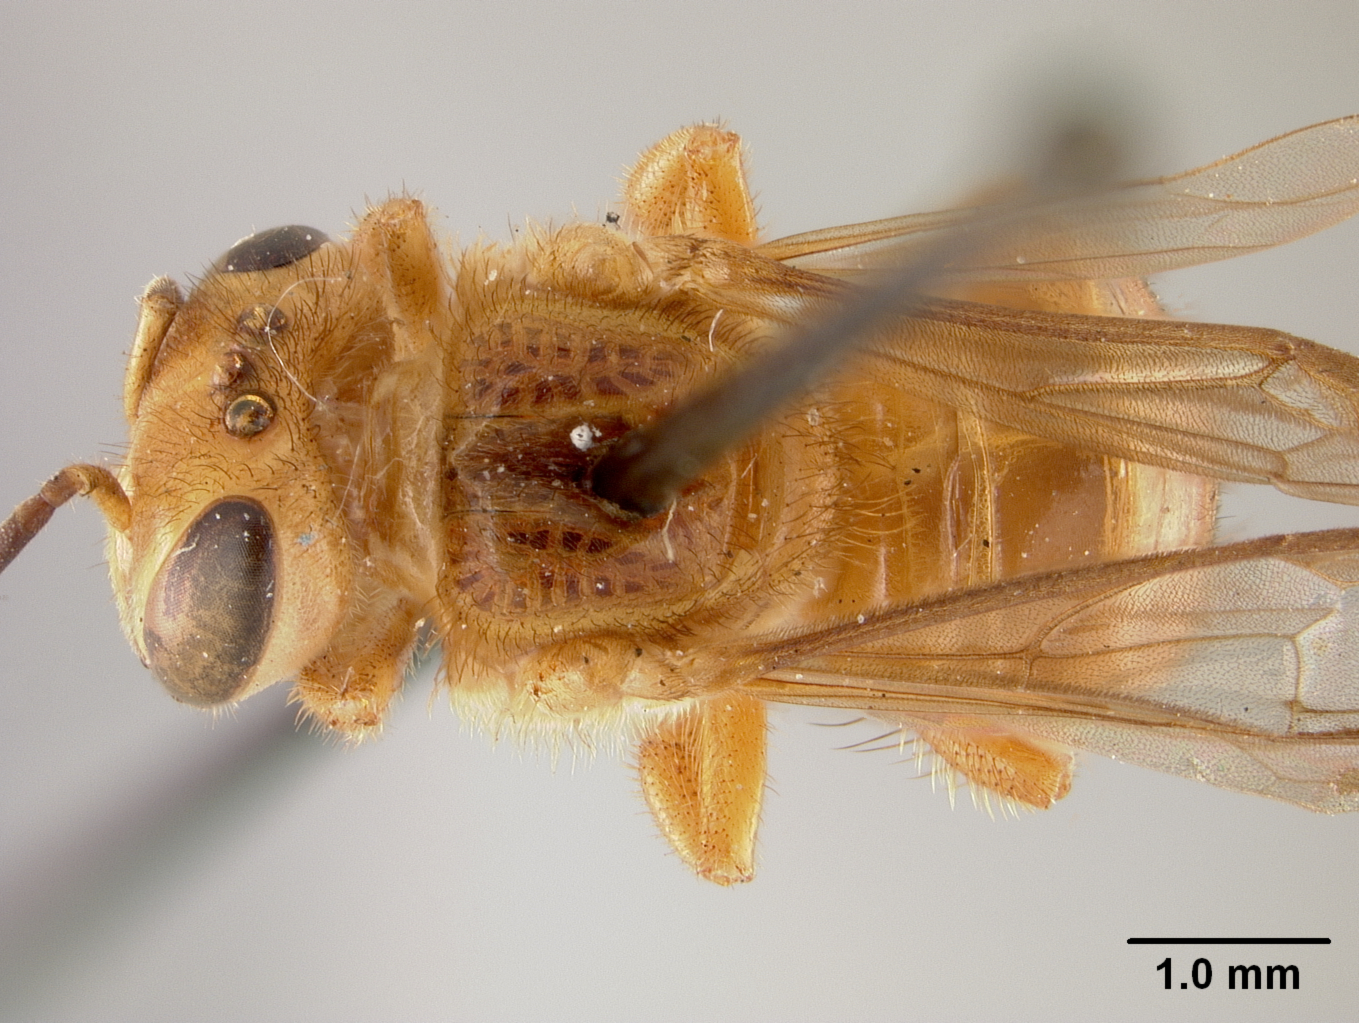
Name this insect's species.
Trigona musarum
